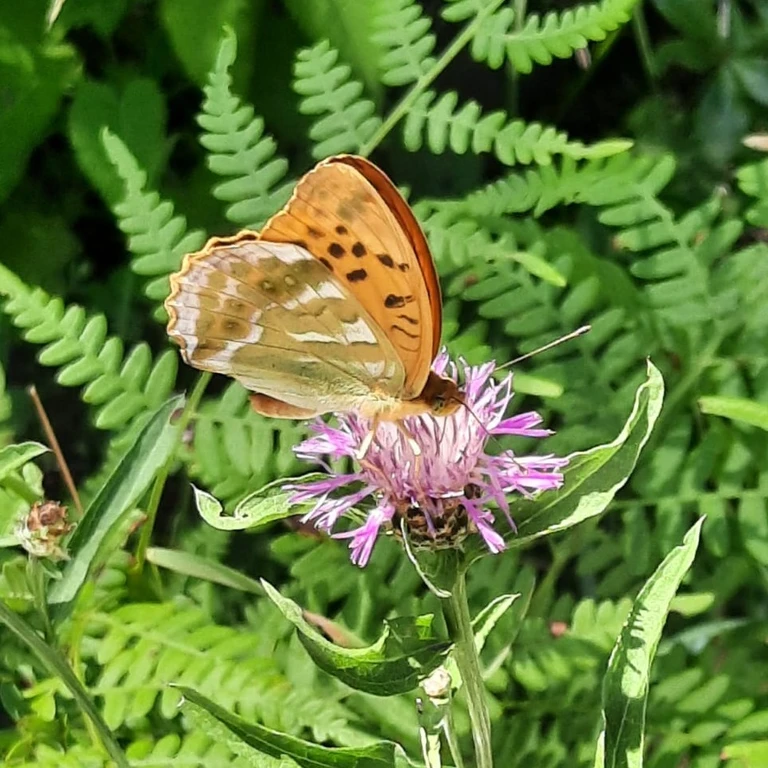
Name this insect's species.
Argynnis paphia
